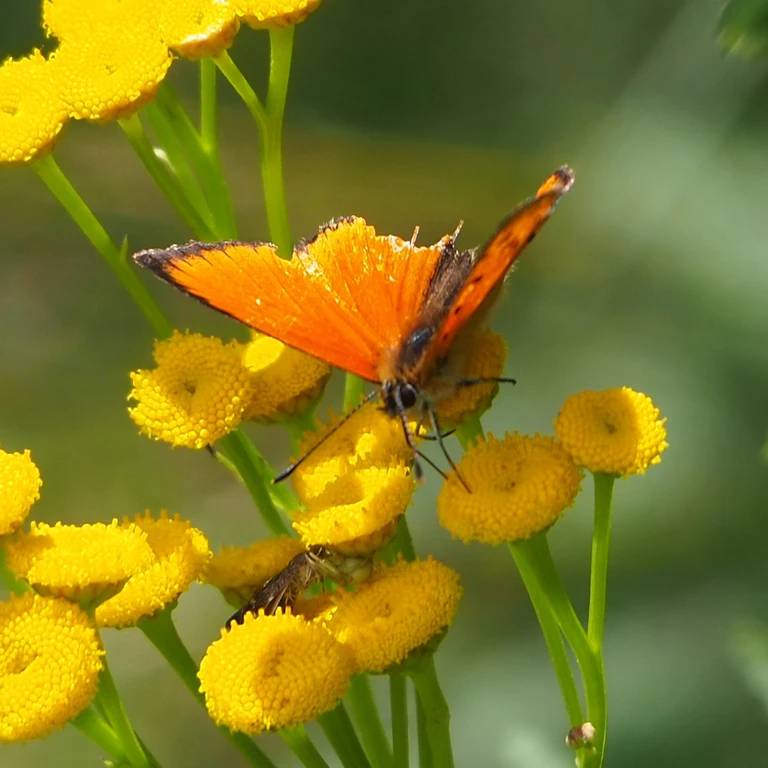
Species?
Lycaena virgaureae
